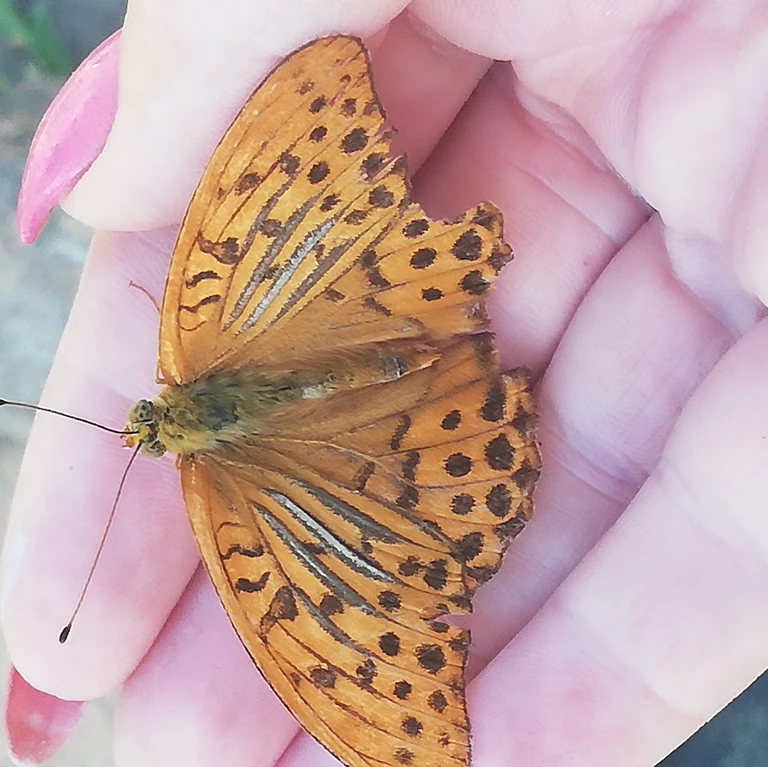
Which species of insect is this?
Argynnis paphia
